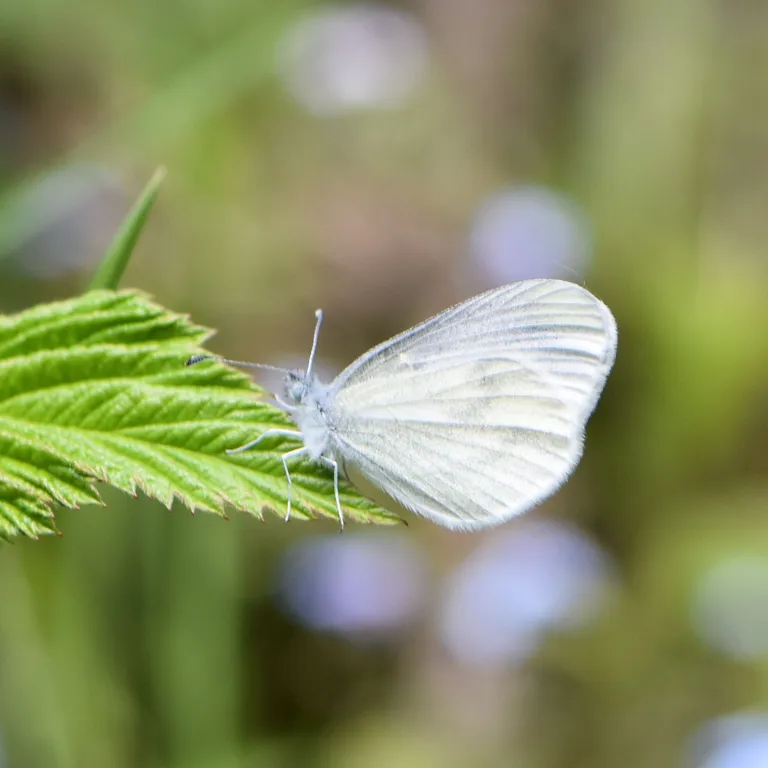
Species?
Leptidea sinapis/juvernica
